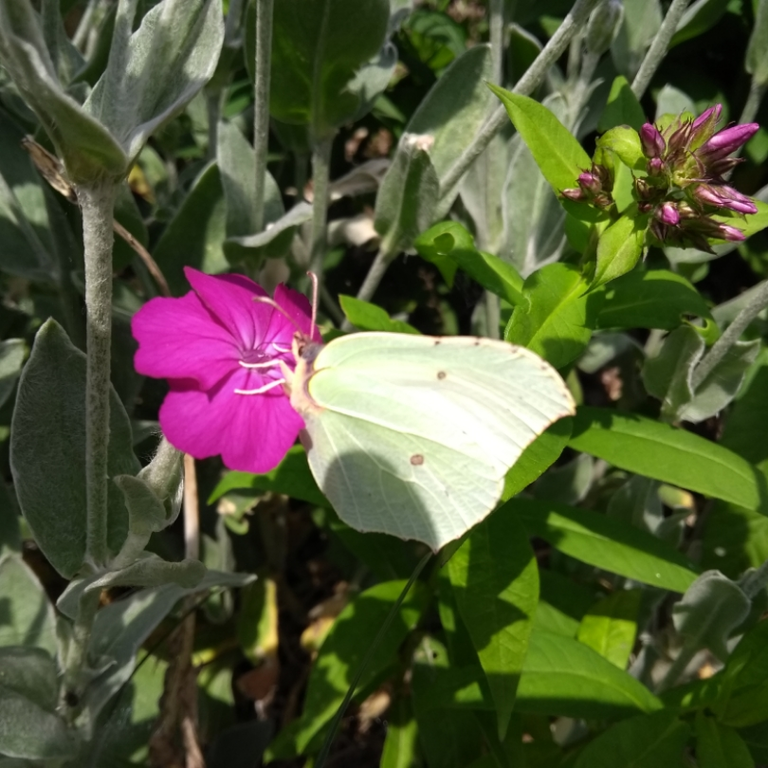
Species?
Gonepteryx rhamni
